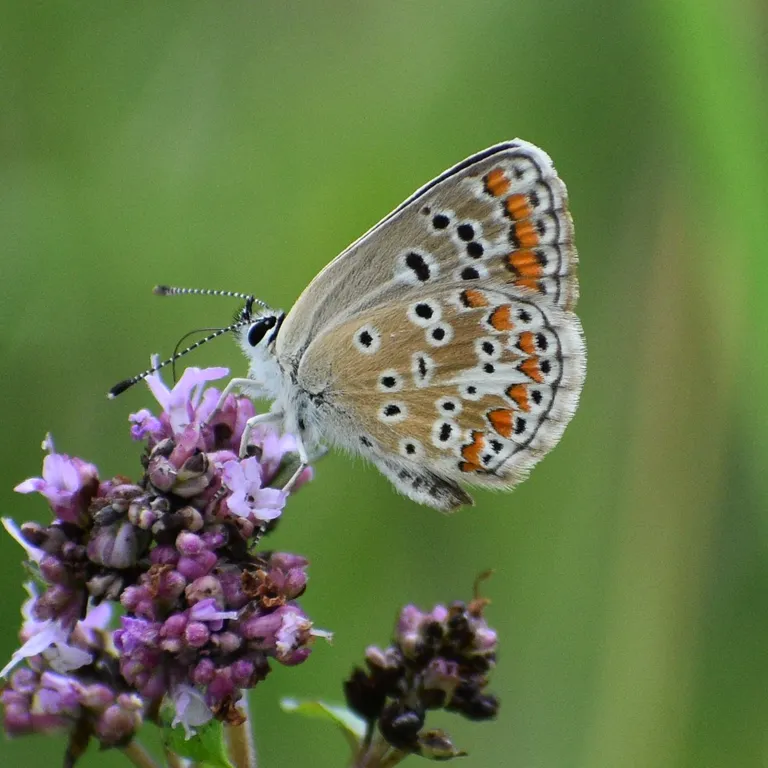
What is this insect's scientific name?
Aricia agestis/artaxerxes
